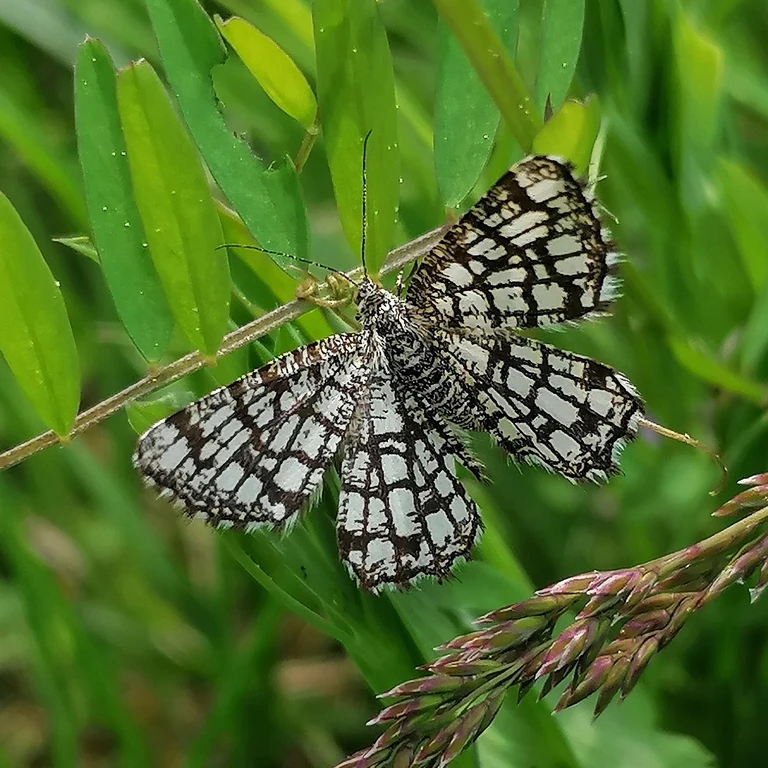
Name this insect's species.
Chiasmia clathrata
